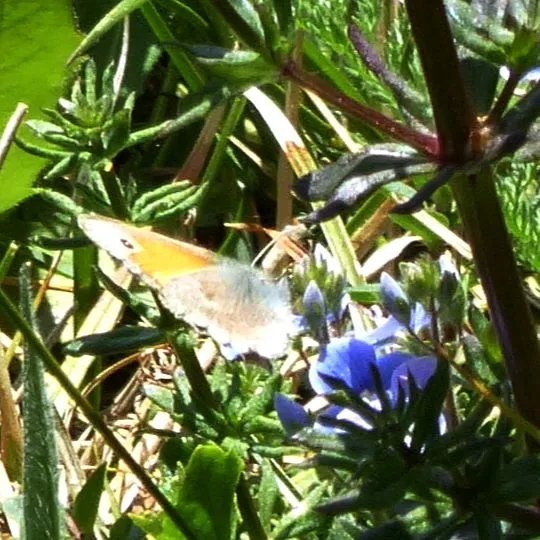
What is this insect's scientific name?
Coenonympha pamphilus
